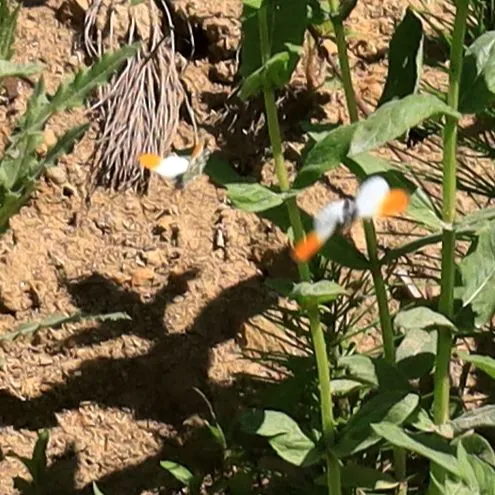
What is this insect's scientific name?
Anthocharis cardamines
